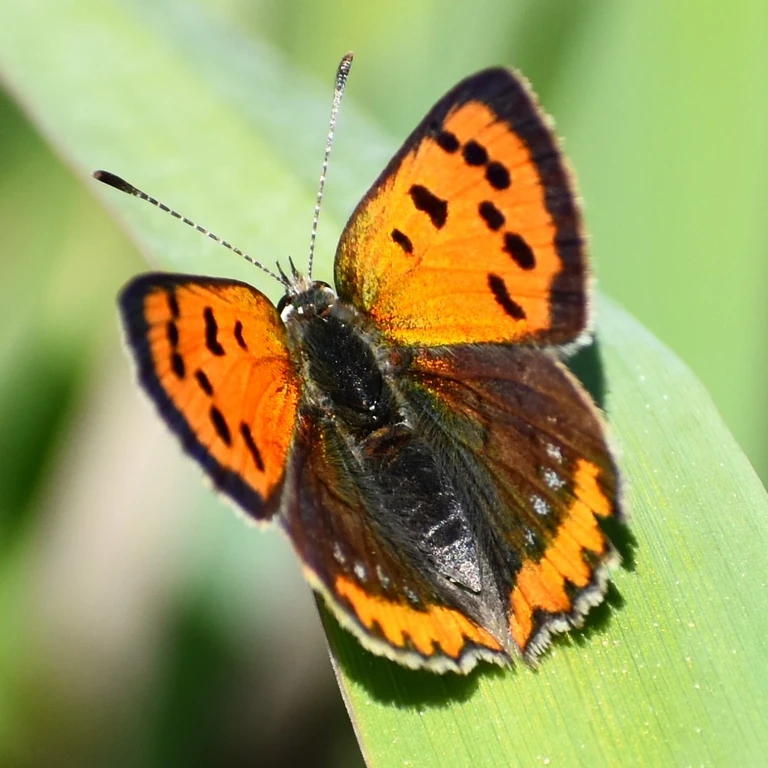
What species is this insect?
Lycaena phlaeas
